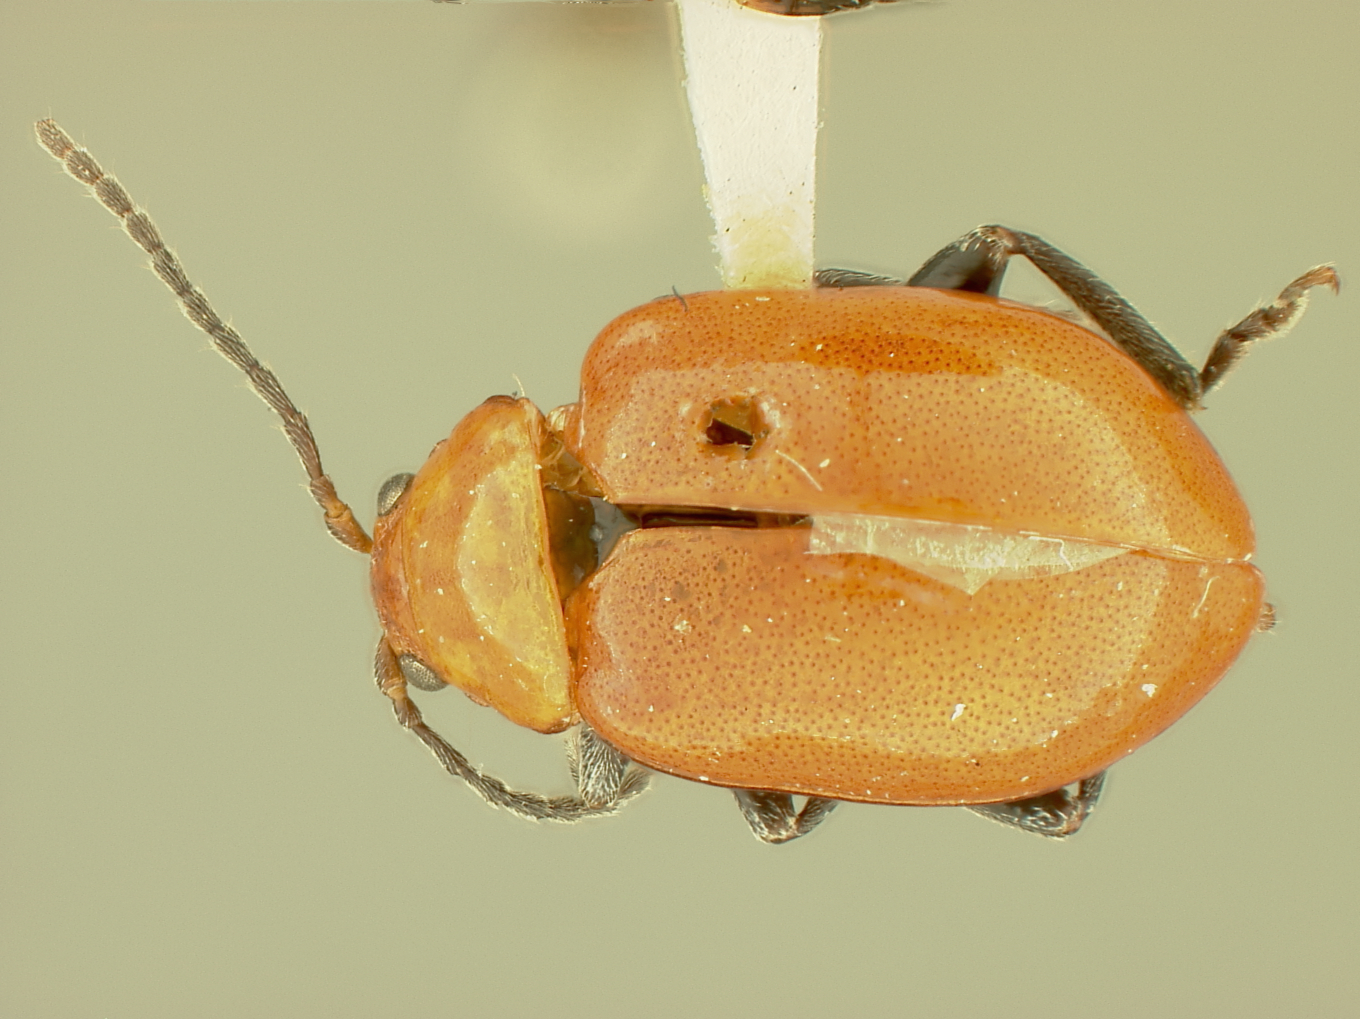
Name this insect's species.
Strabala ambulans
